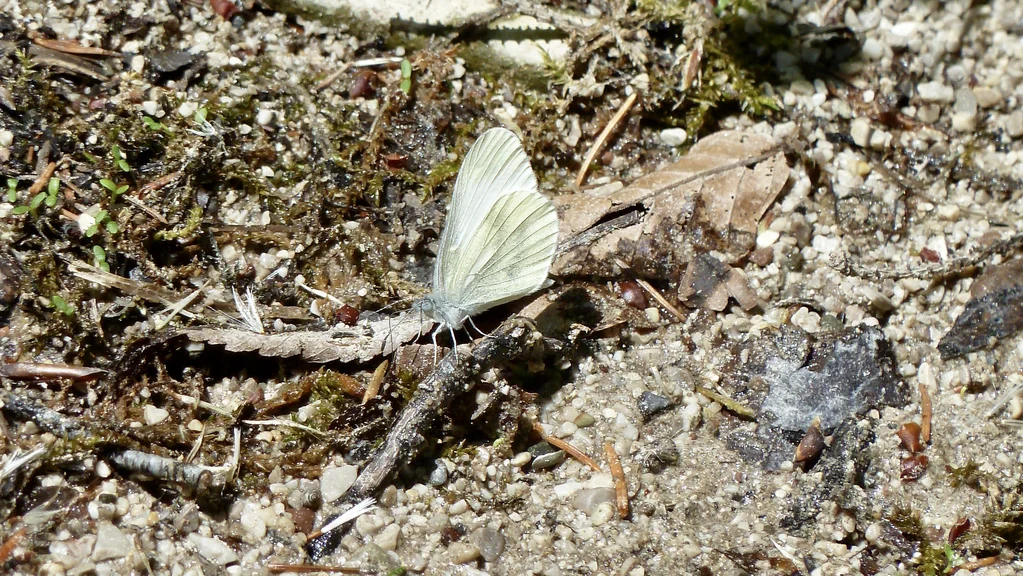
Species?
Leptidea sinapis/juvernica
